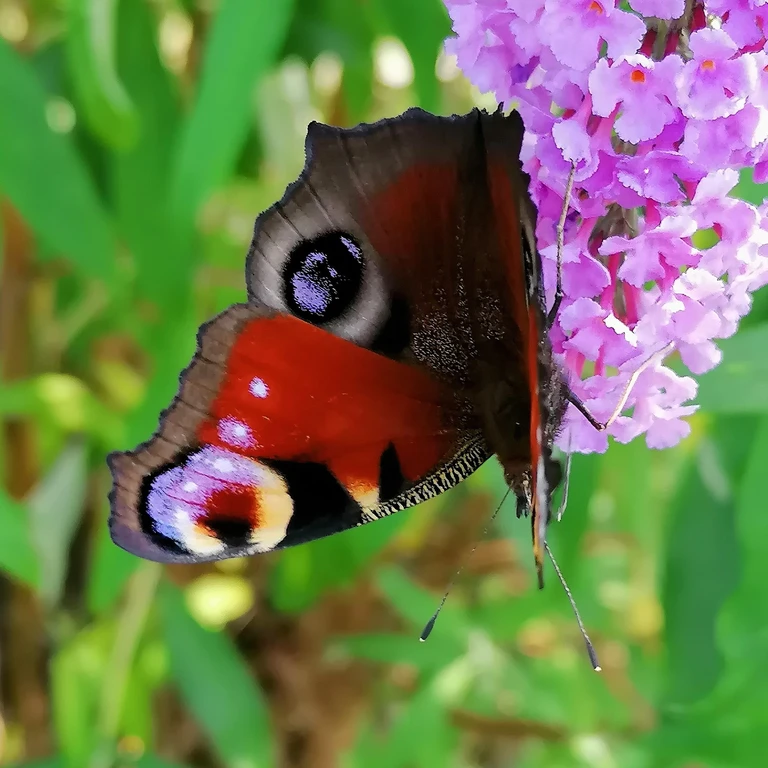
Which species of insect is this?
Aglais io
